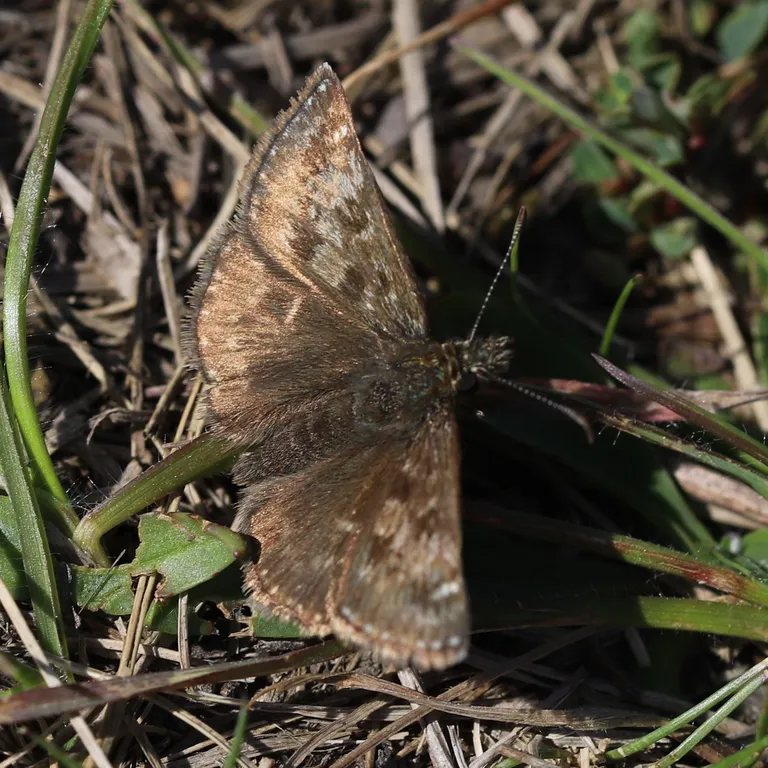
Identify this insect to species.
Erynnis tages
